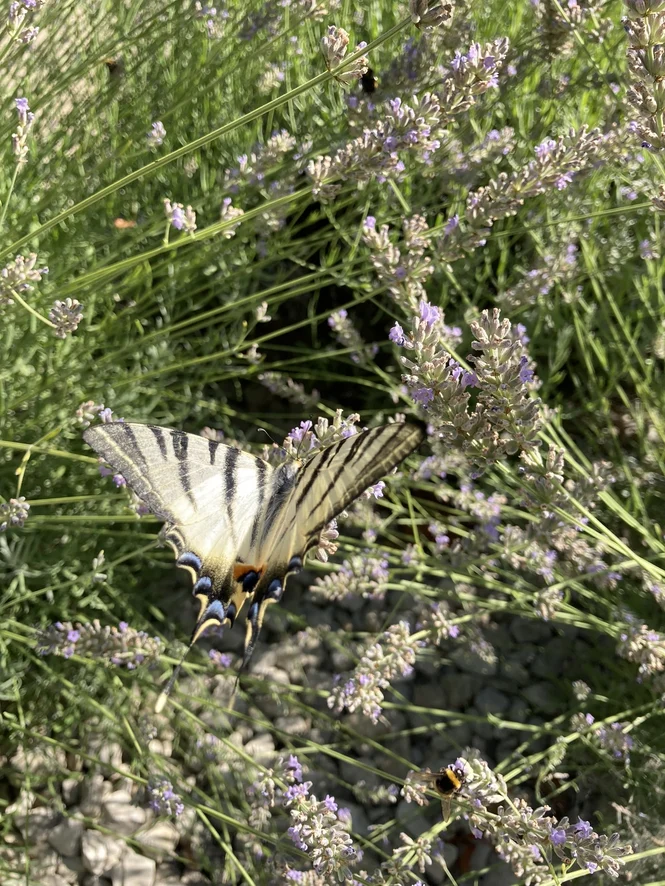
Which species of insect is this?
Iphiclides podalirius
